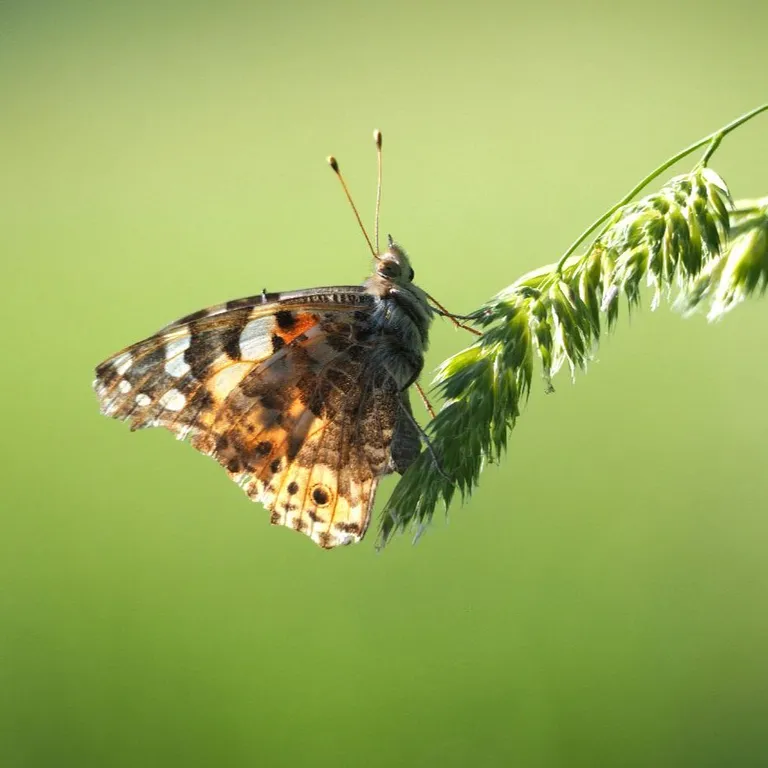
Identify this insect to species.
Vanessa cardui
